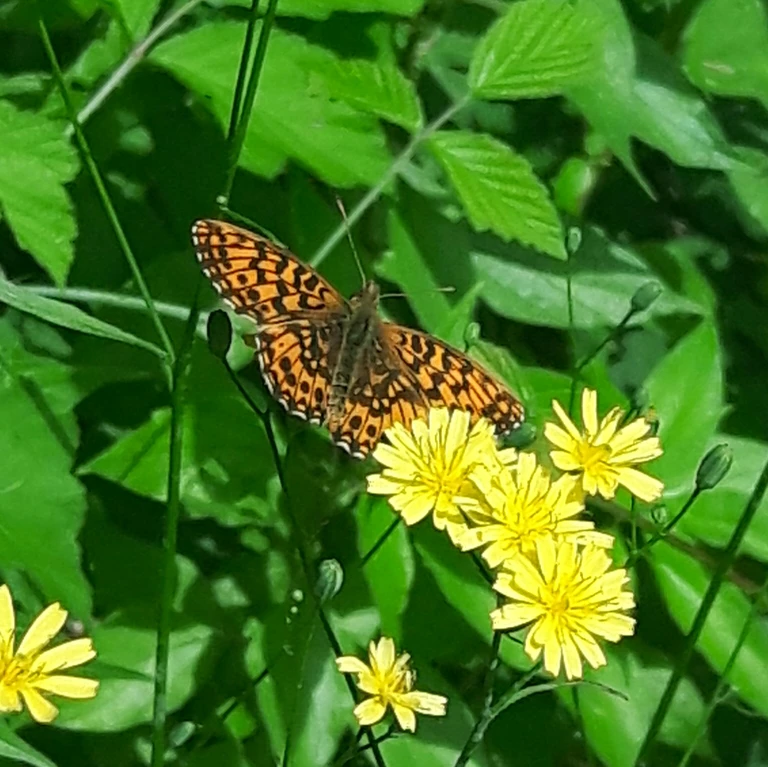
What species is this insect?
Boloria dia
